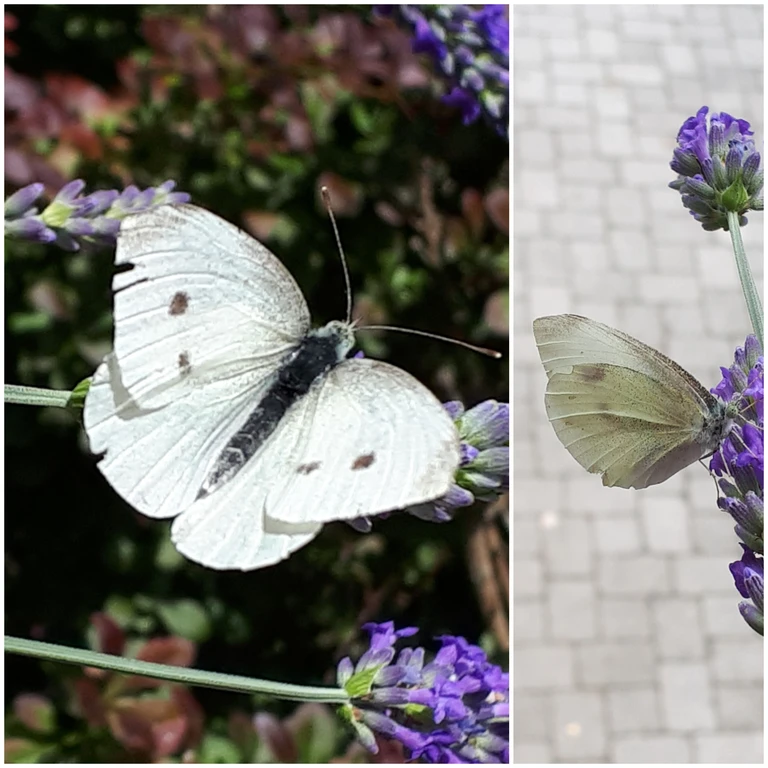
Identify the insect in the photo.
Pieris rapae
